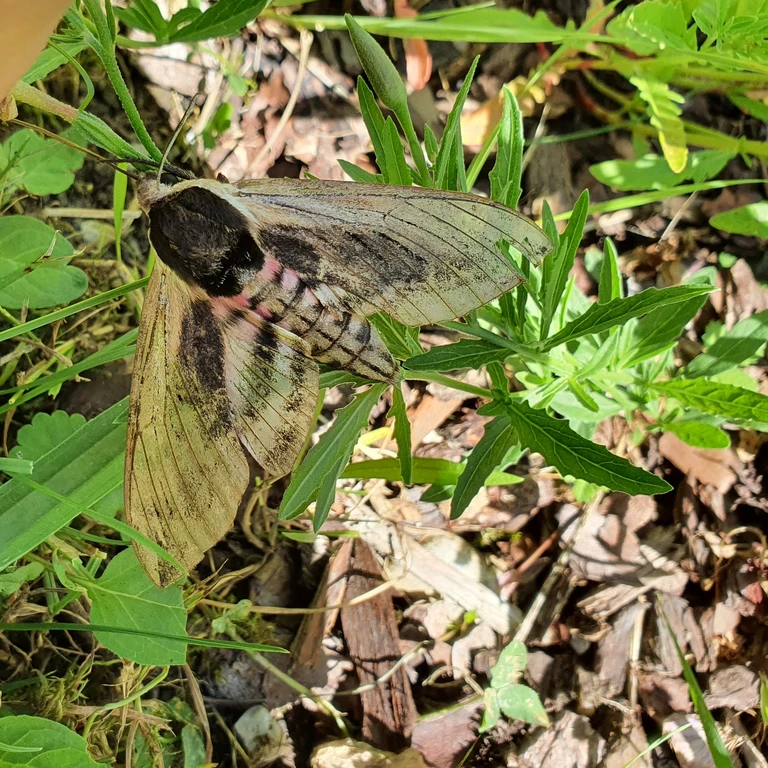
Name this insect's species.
Sphinx ligustri
